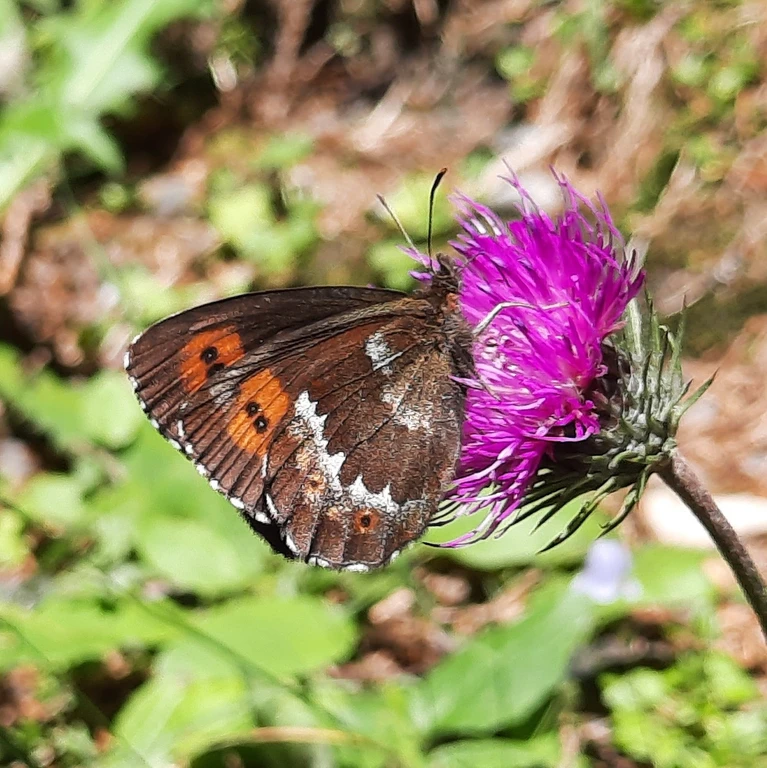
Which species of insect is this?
Erebia euryale
